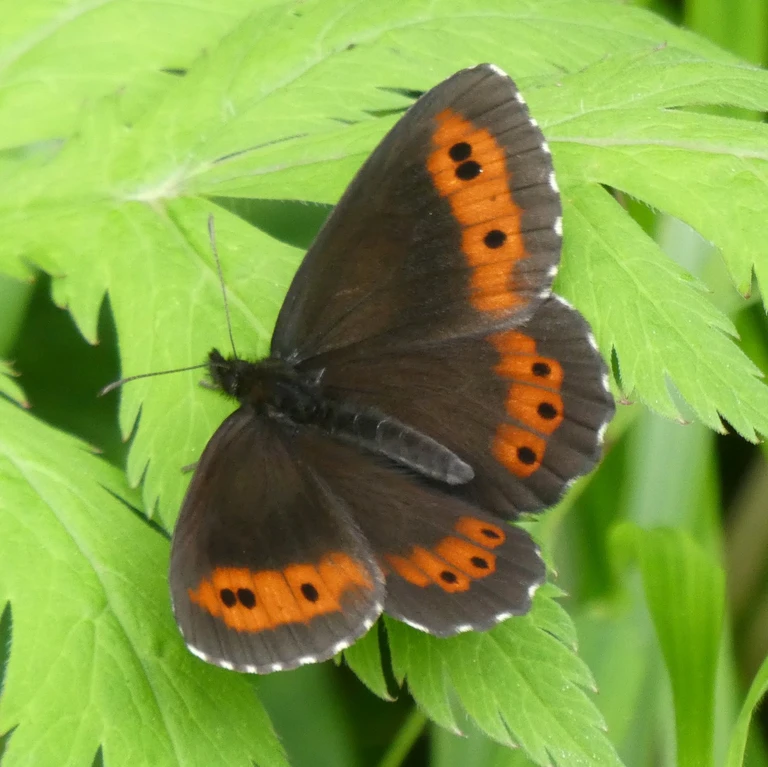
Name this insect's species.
Erebia ligea
